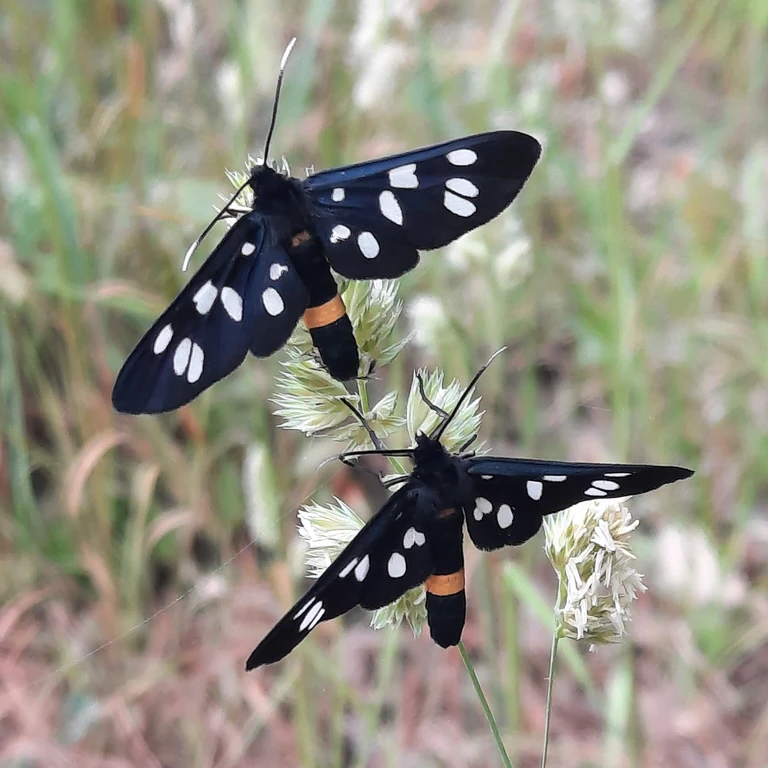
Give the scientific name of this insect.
Amata phegea
